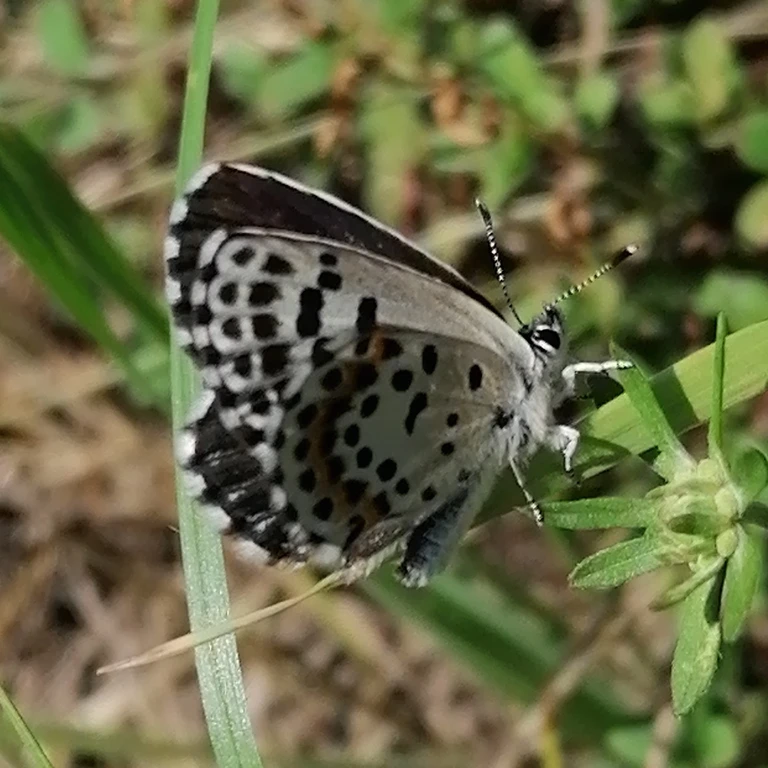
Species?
Scolitantides orion
